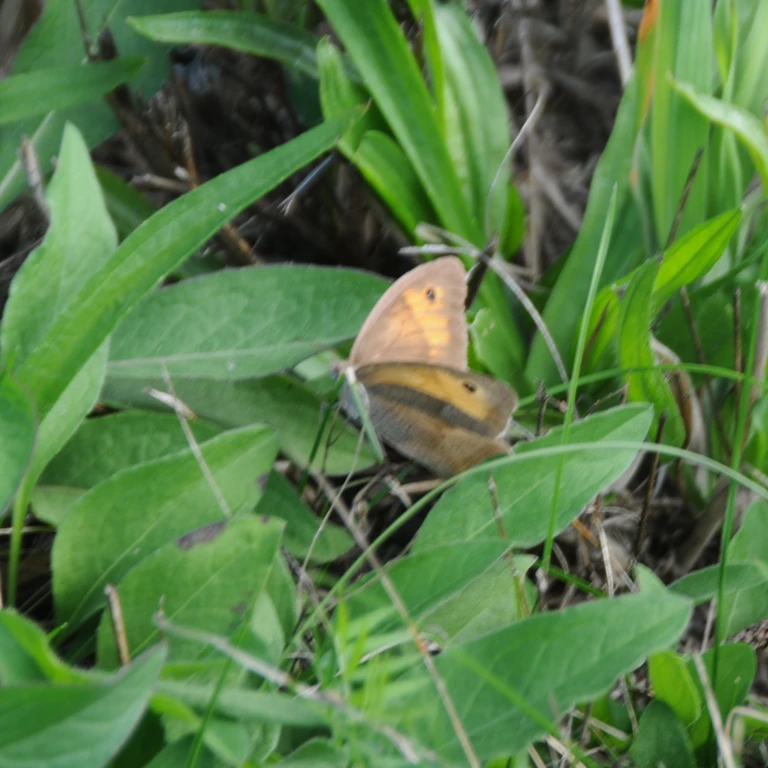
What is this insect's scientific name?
Maniola jurtina
